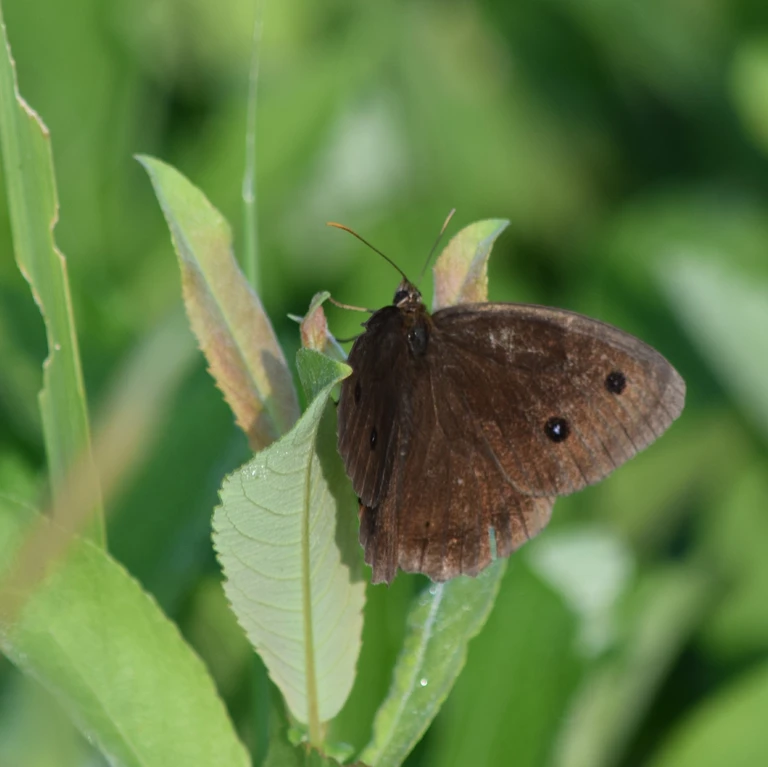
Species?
Minois dryas
